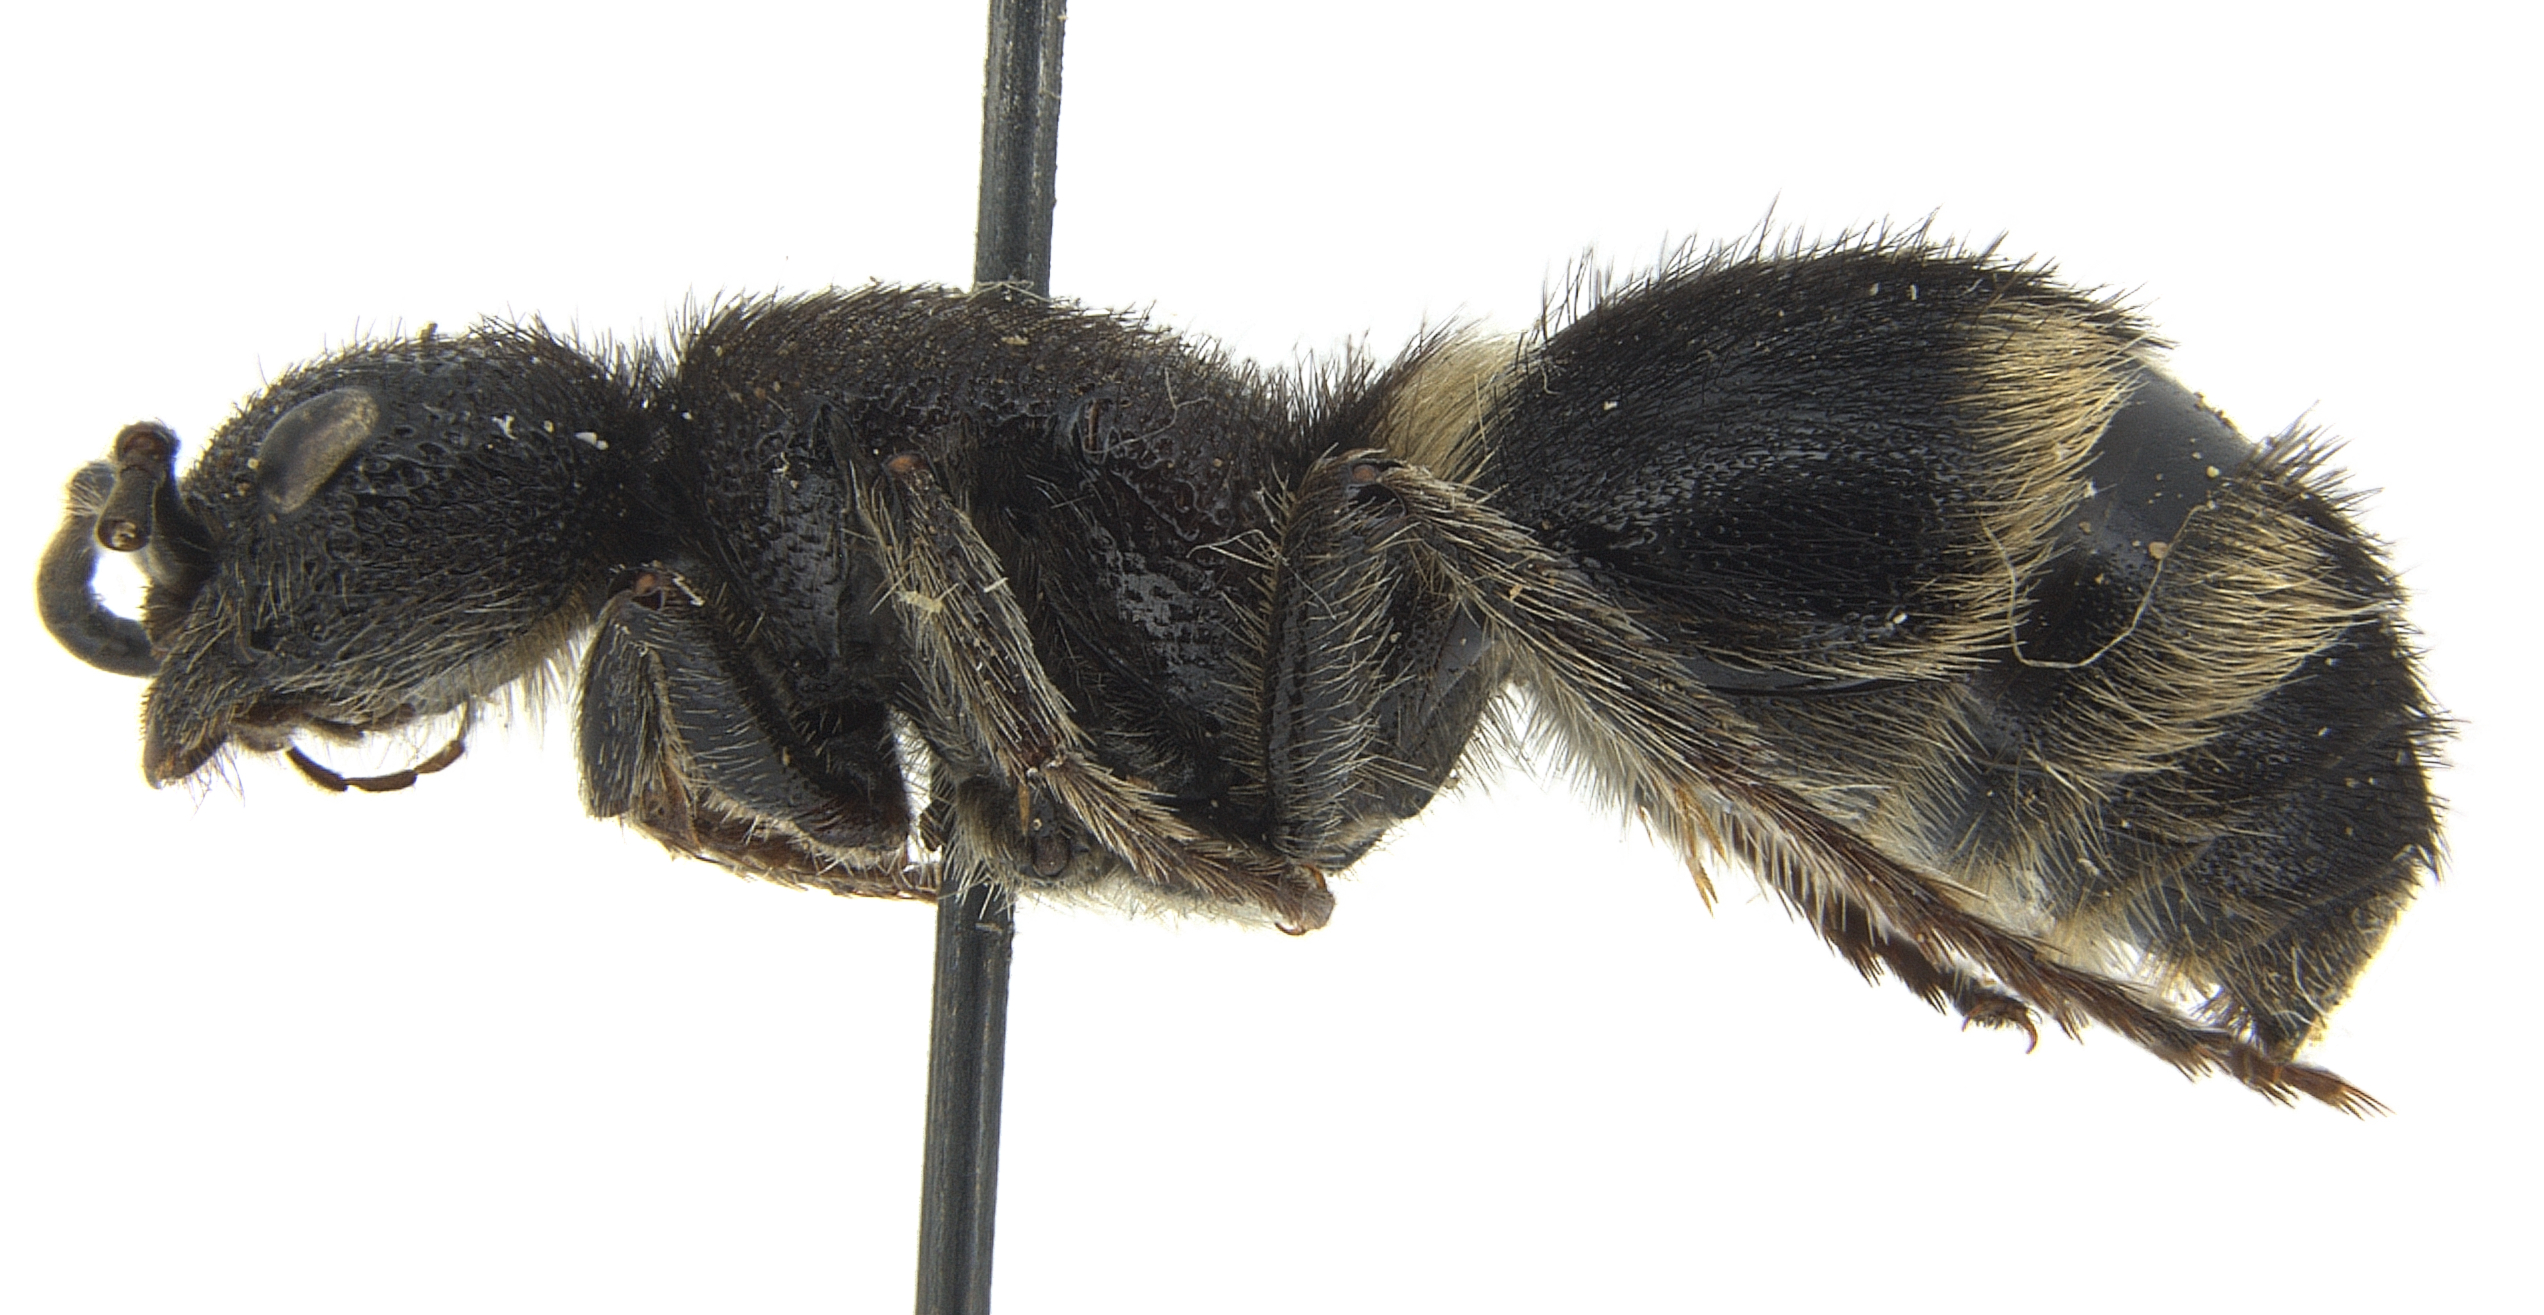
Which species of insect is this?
Mutilla mikado
